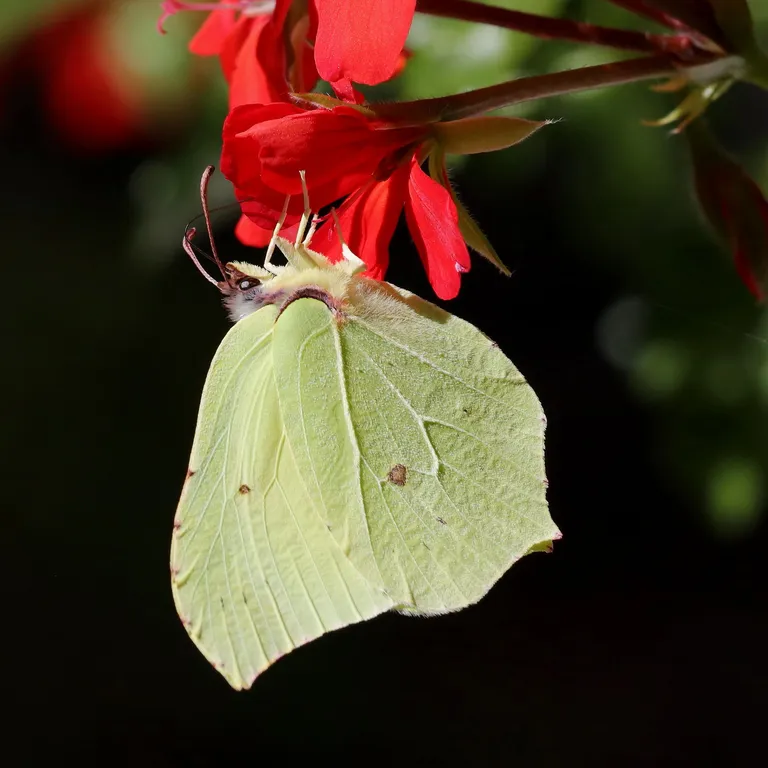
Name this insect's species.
Gonepteryx rhamni
